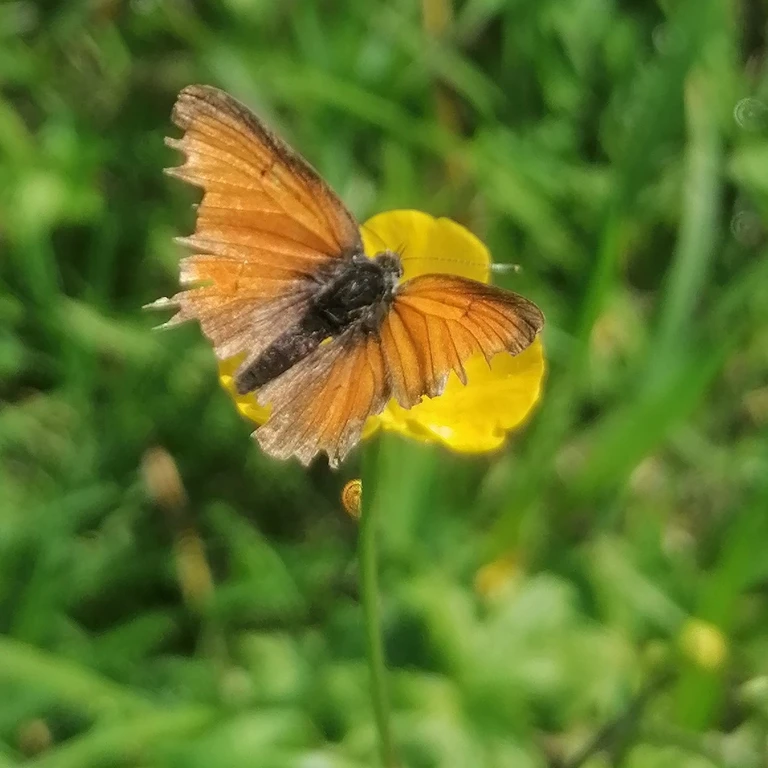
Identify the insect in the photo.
Lycaena hippothoe (also Palaeochrysophanus hippothoe)
